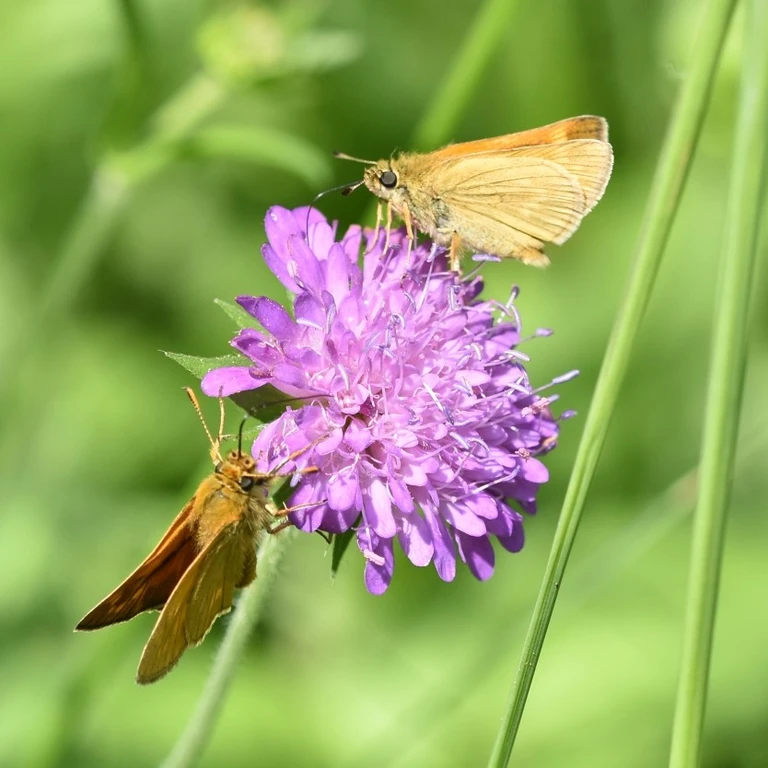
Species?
Ochlodes sylvanus (also Ochlodes venata)
